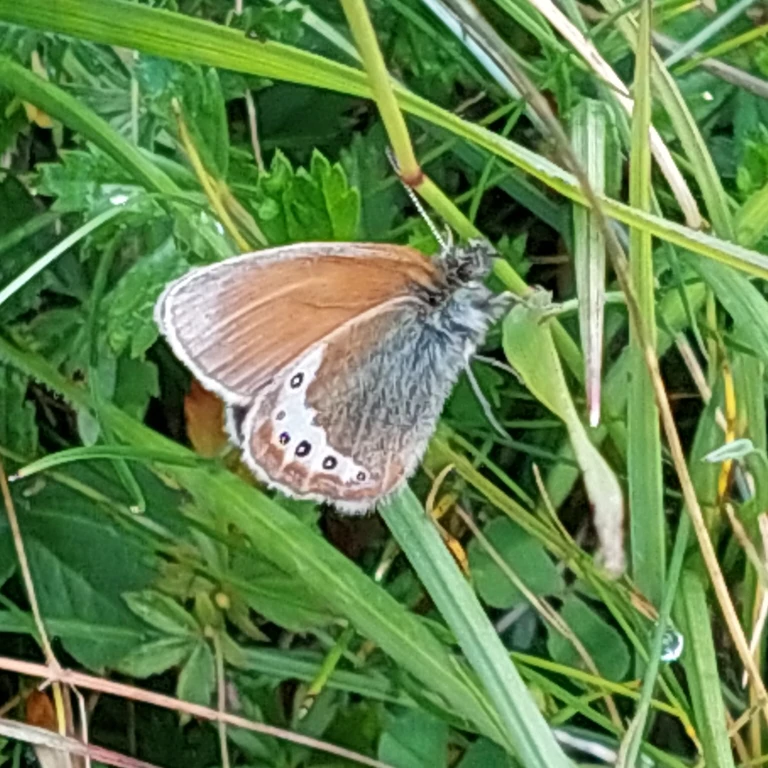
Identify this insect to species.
Coenonympha gardetta
